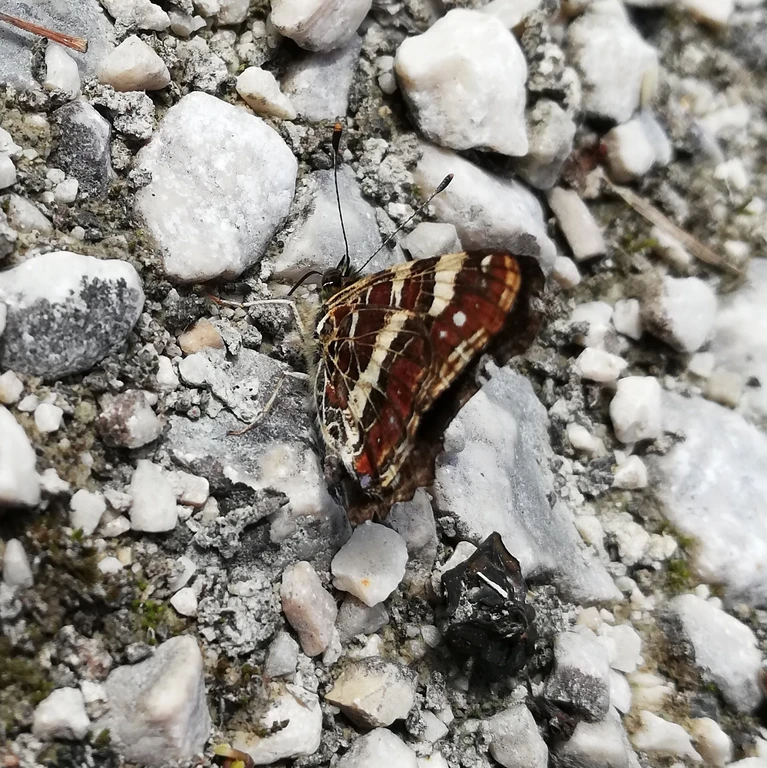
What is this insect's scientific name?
Araschnia levana
